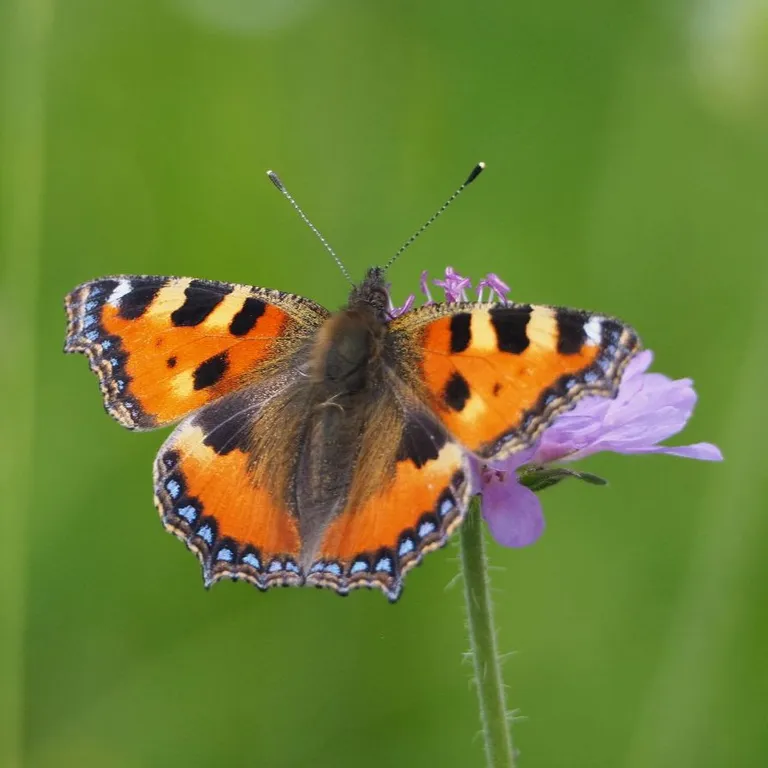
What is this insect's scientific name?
Aglais urticae
